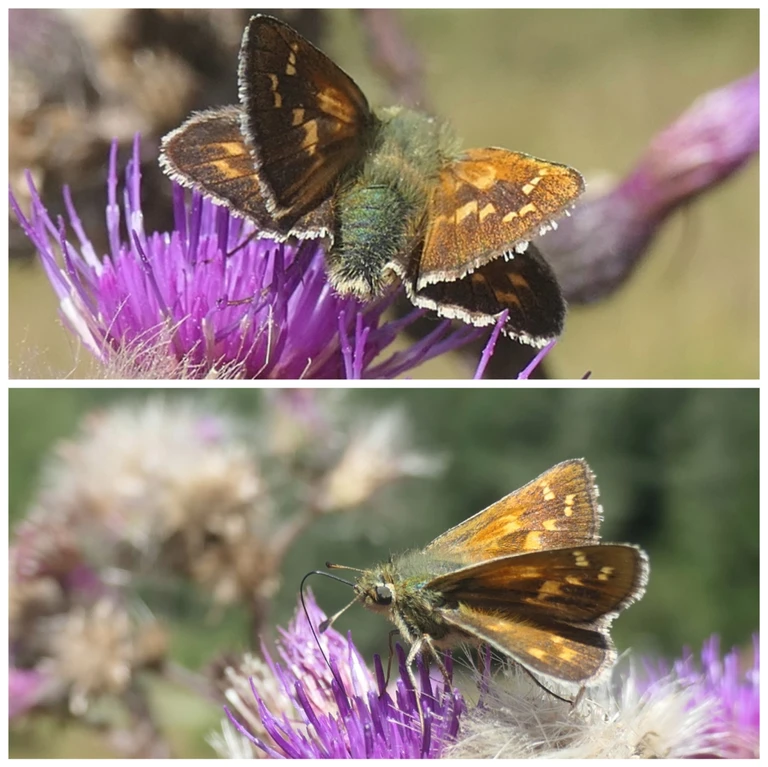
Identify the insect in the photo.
Hesperia comma
